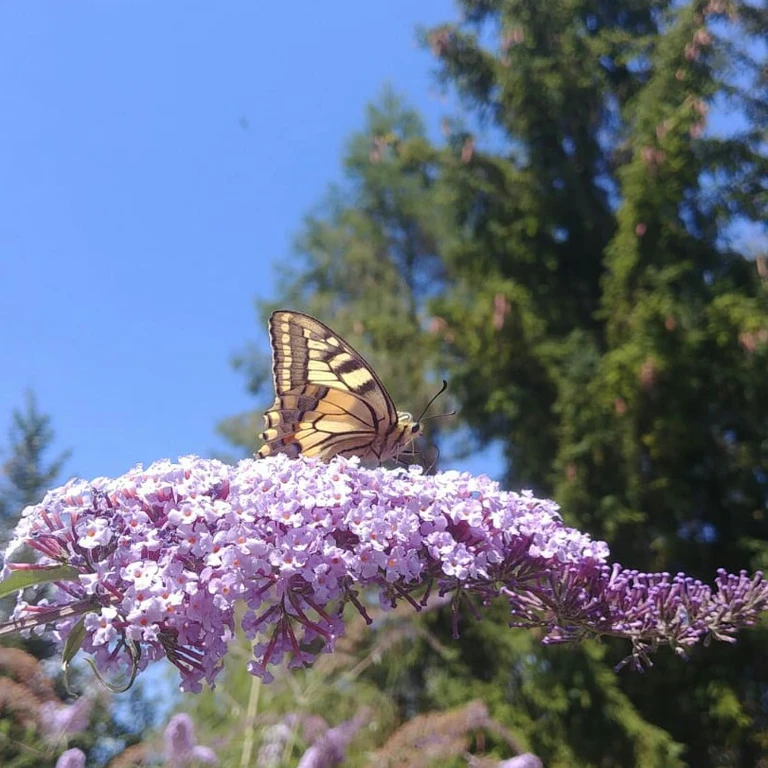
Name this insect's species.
Papilio machaon
